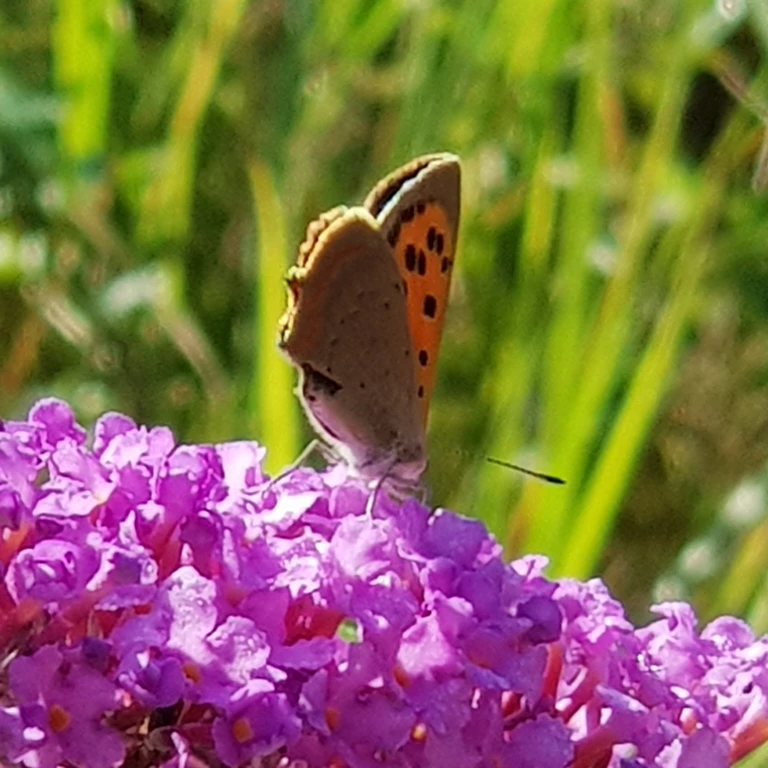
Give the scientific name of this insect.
Lycaena phlaeas
